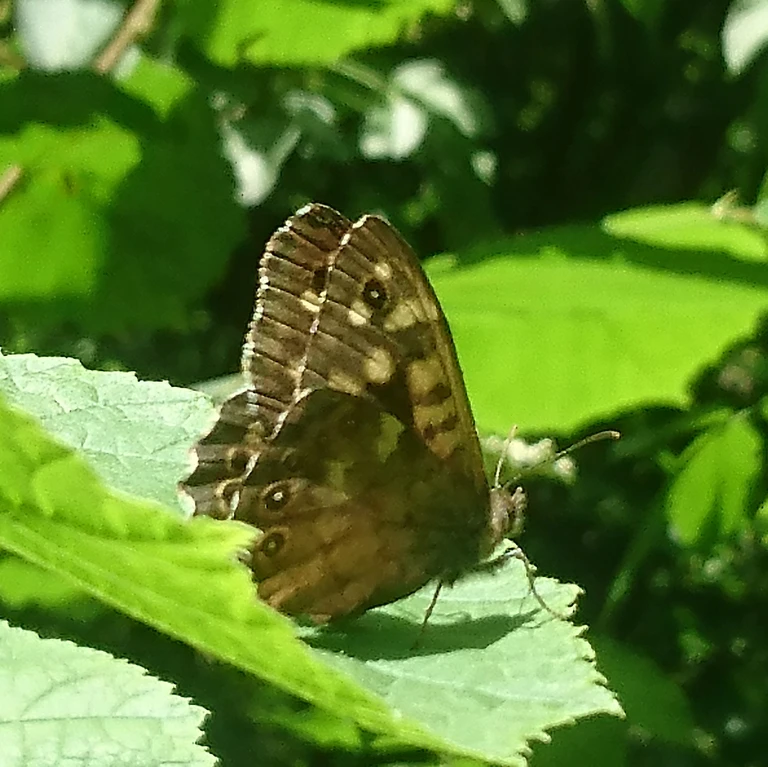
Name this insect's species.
Pararge aegeria
